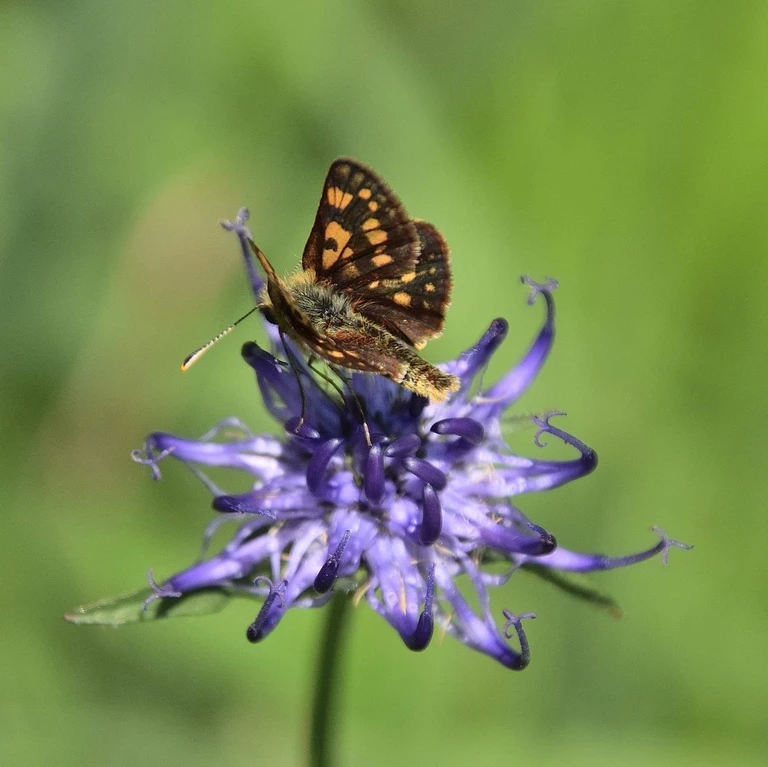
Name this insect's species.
Carterocephalus palaemon
